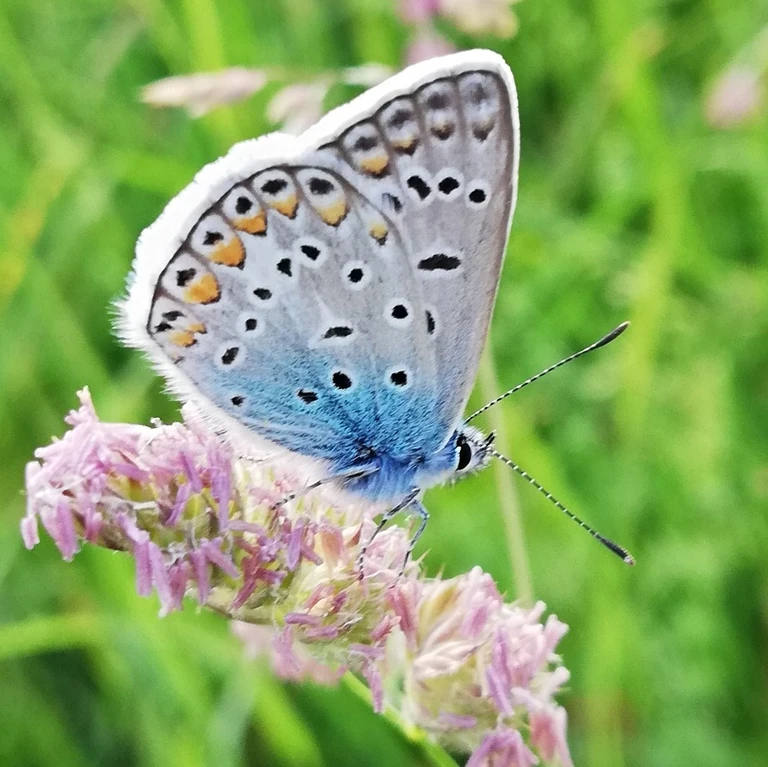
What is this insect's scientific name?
Polyommatus icarus
